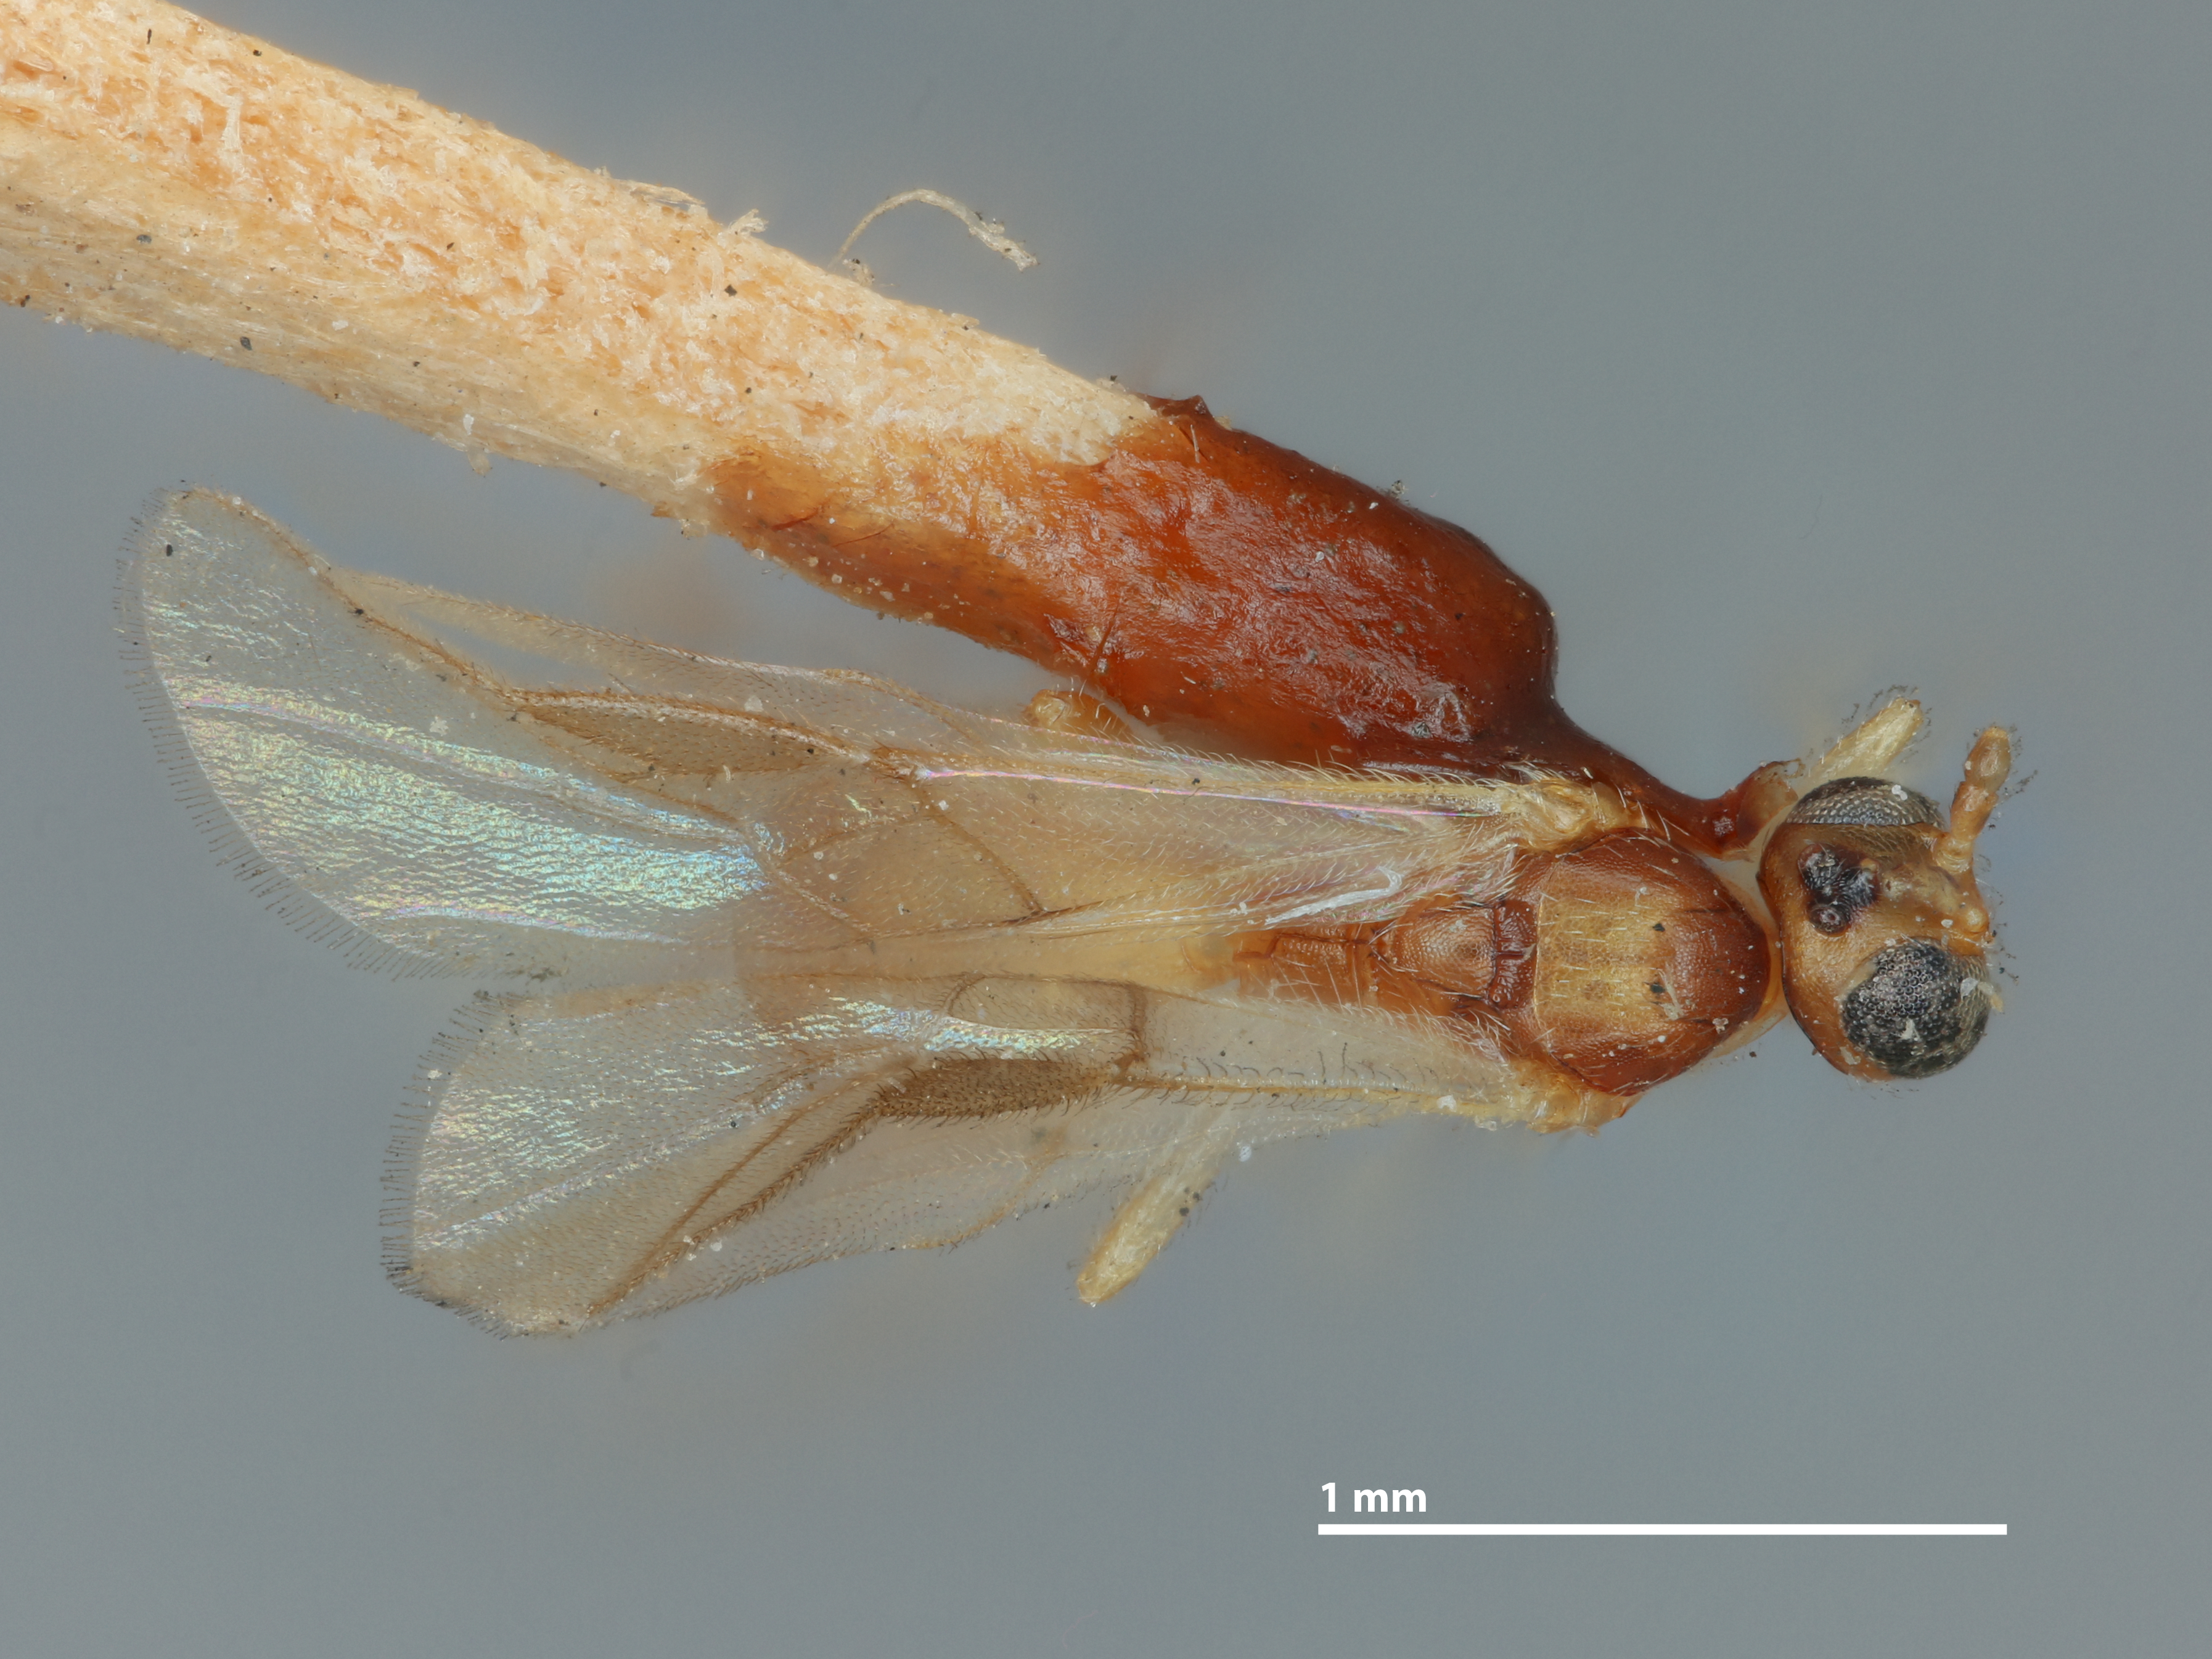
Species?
Rhogas bucculairicis
